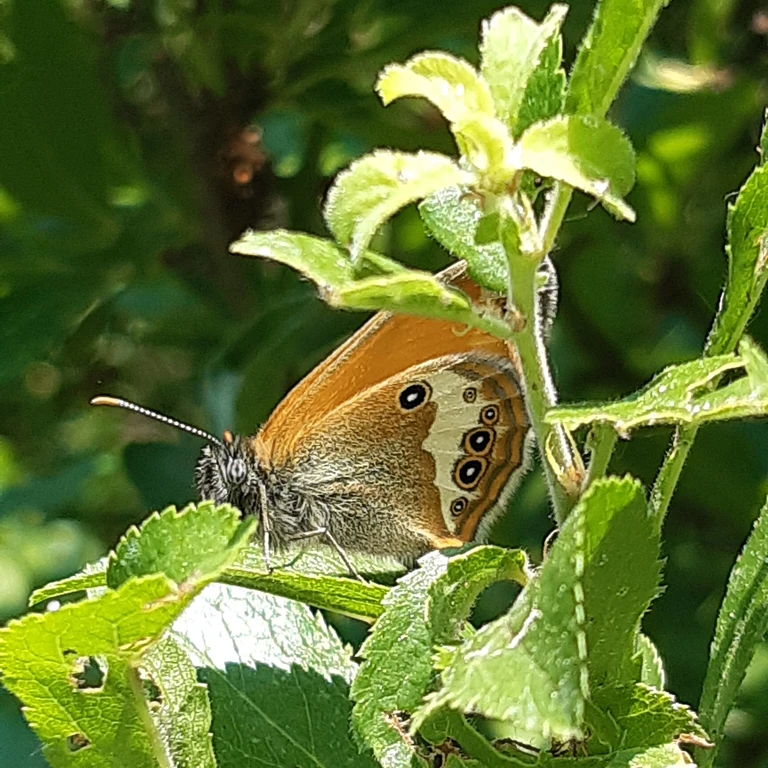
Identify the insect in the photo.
Coenonympha arcania
